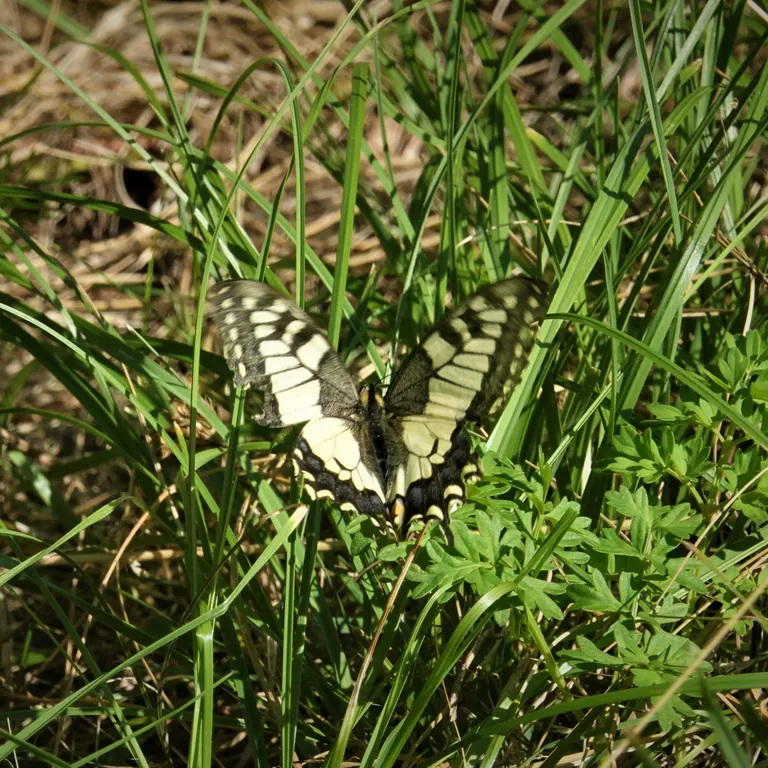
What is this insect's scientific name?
Papilio machaon
